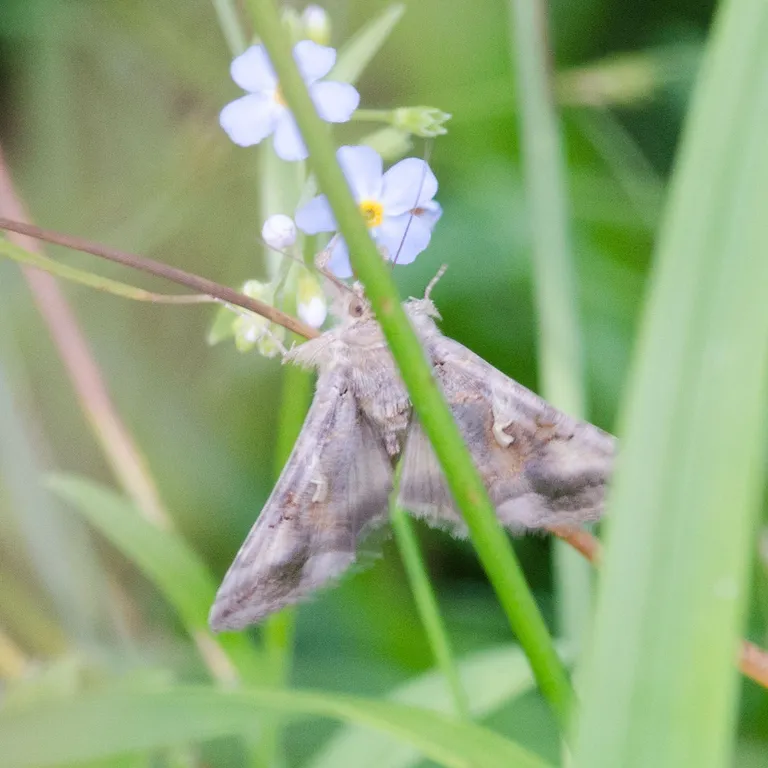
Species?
Autographa gamma
